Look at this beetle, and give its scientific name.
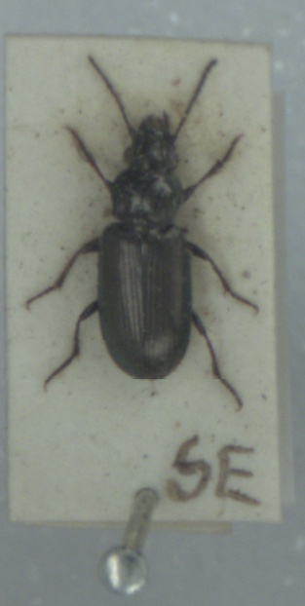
Pogonus littoralis
